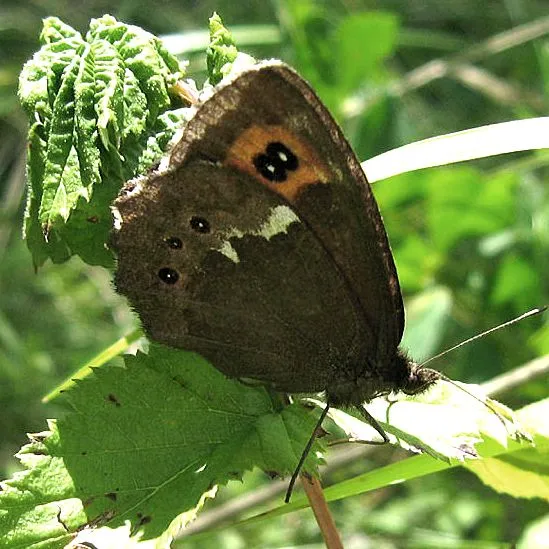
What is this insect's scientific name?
Erebia ligea
